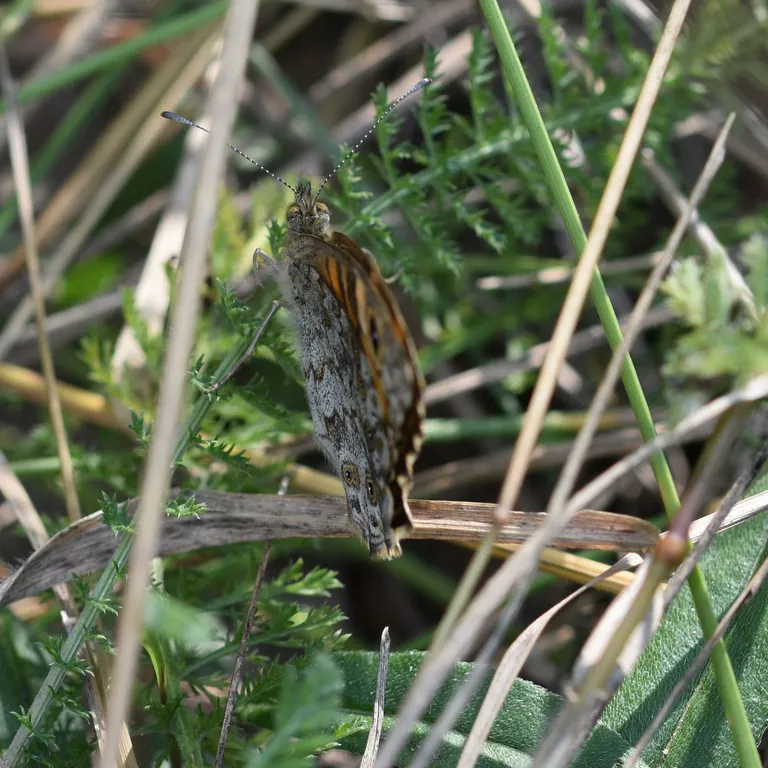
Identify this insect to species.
Lasiommata megera (also Pararge megera)
